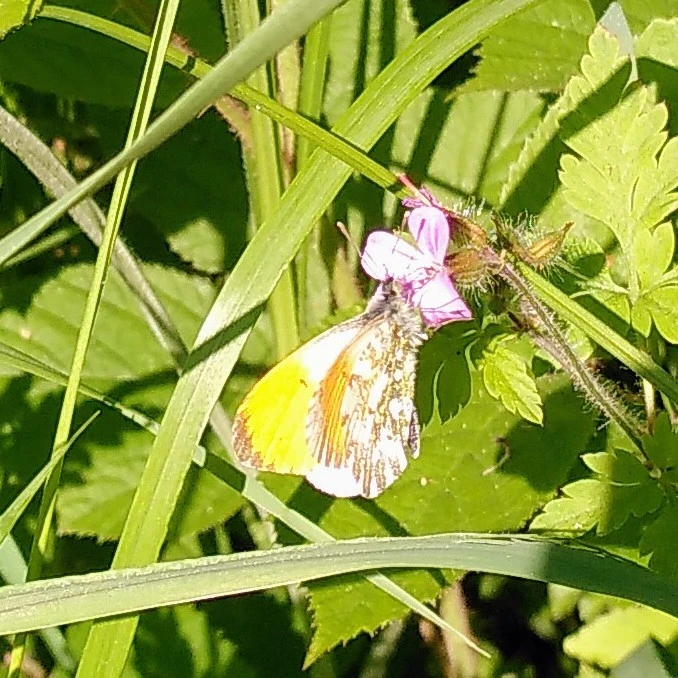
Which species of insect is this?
Anthocharis cardamines
